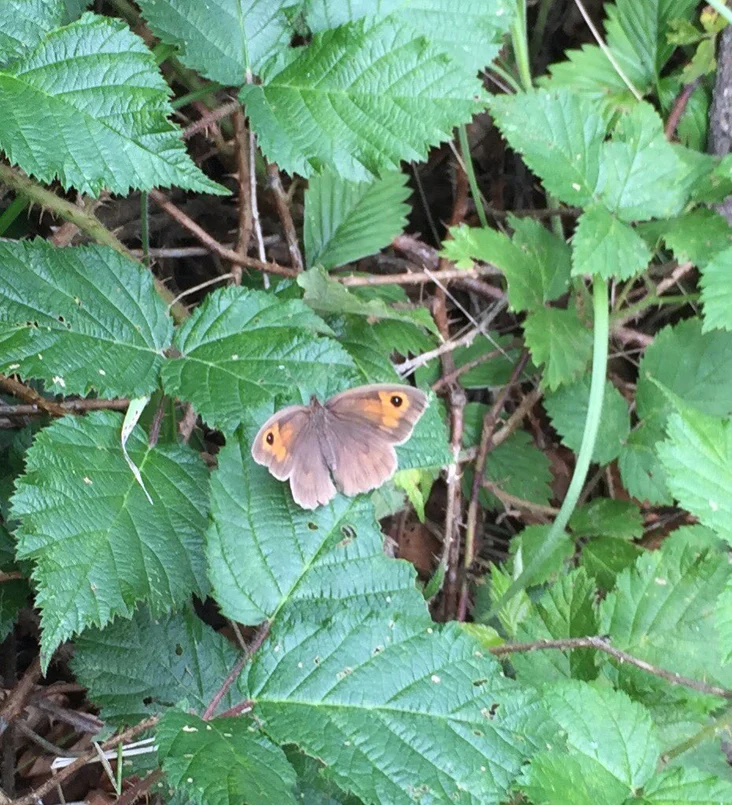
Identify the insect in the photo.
Maniola jurtina
